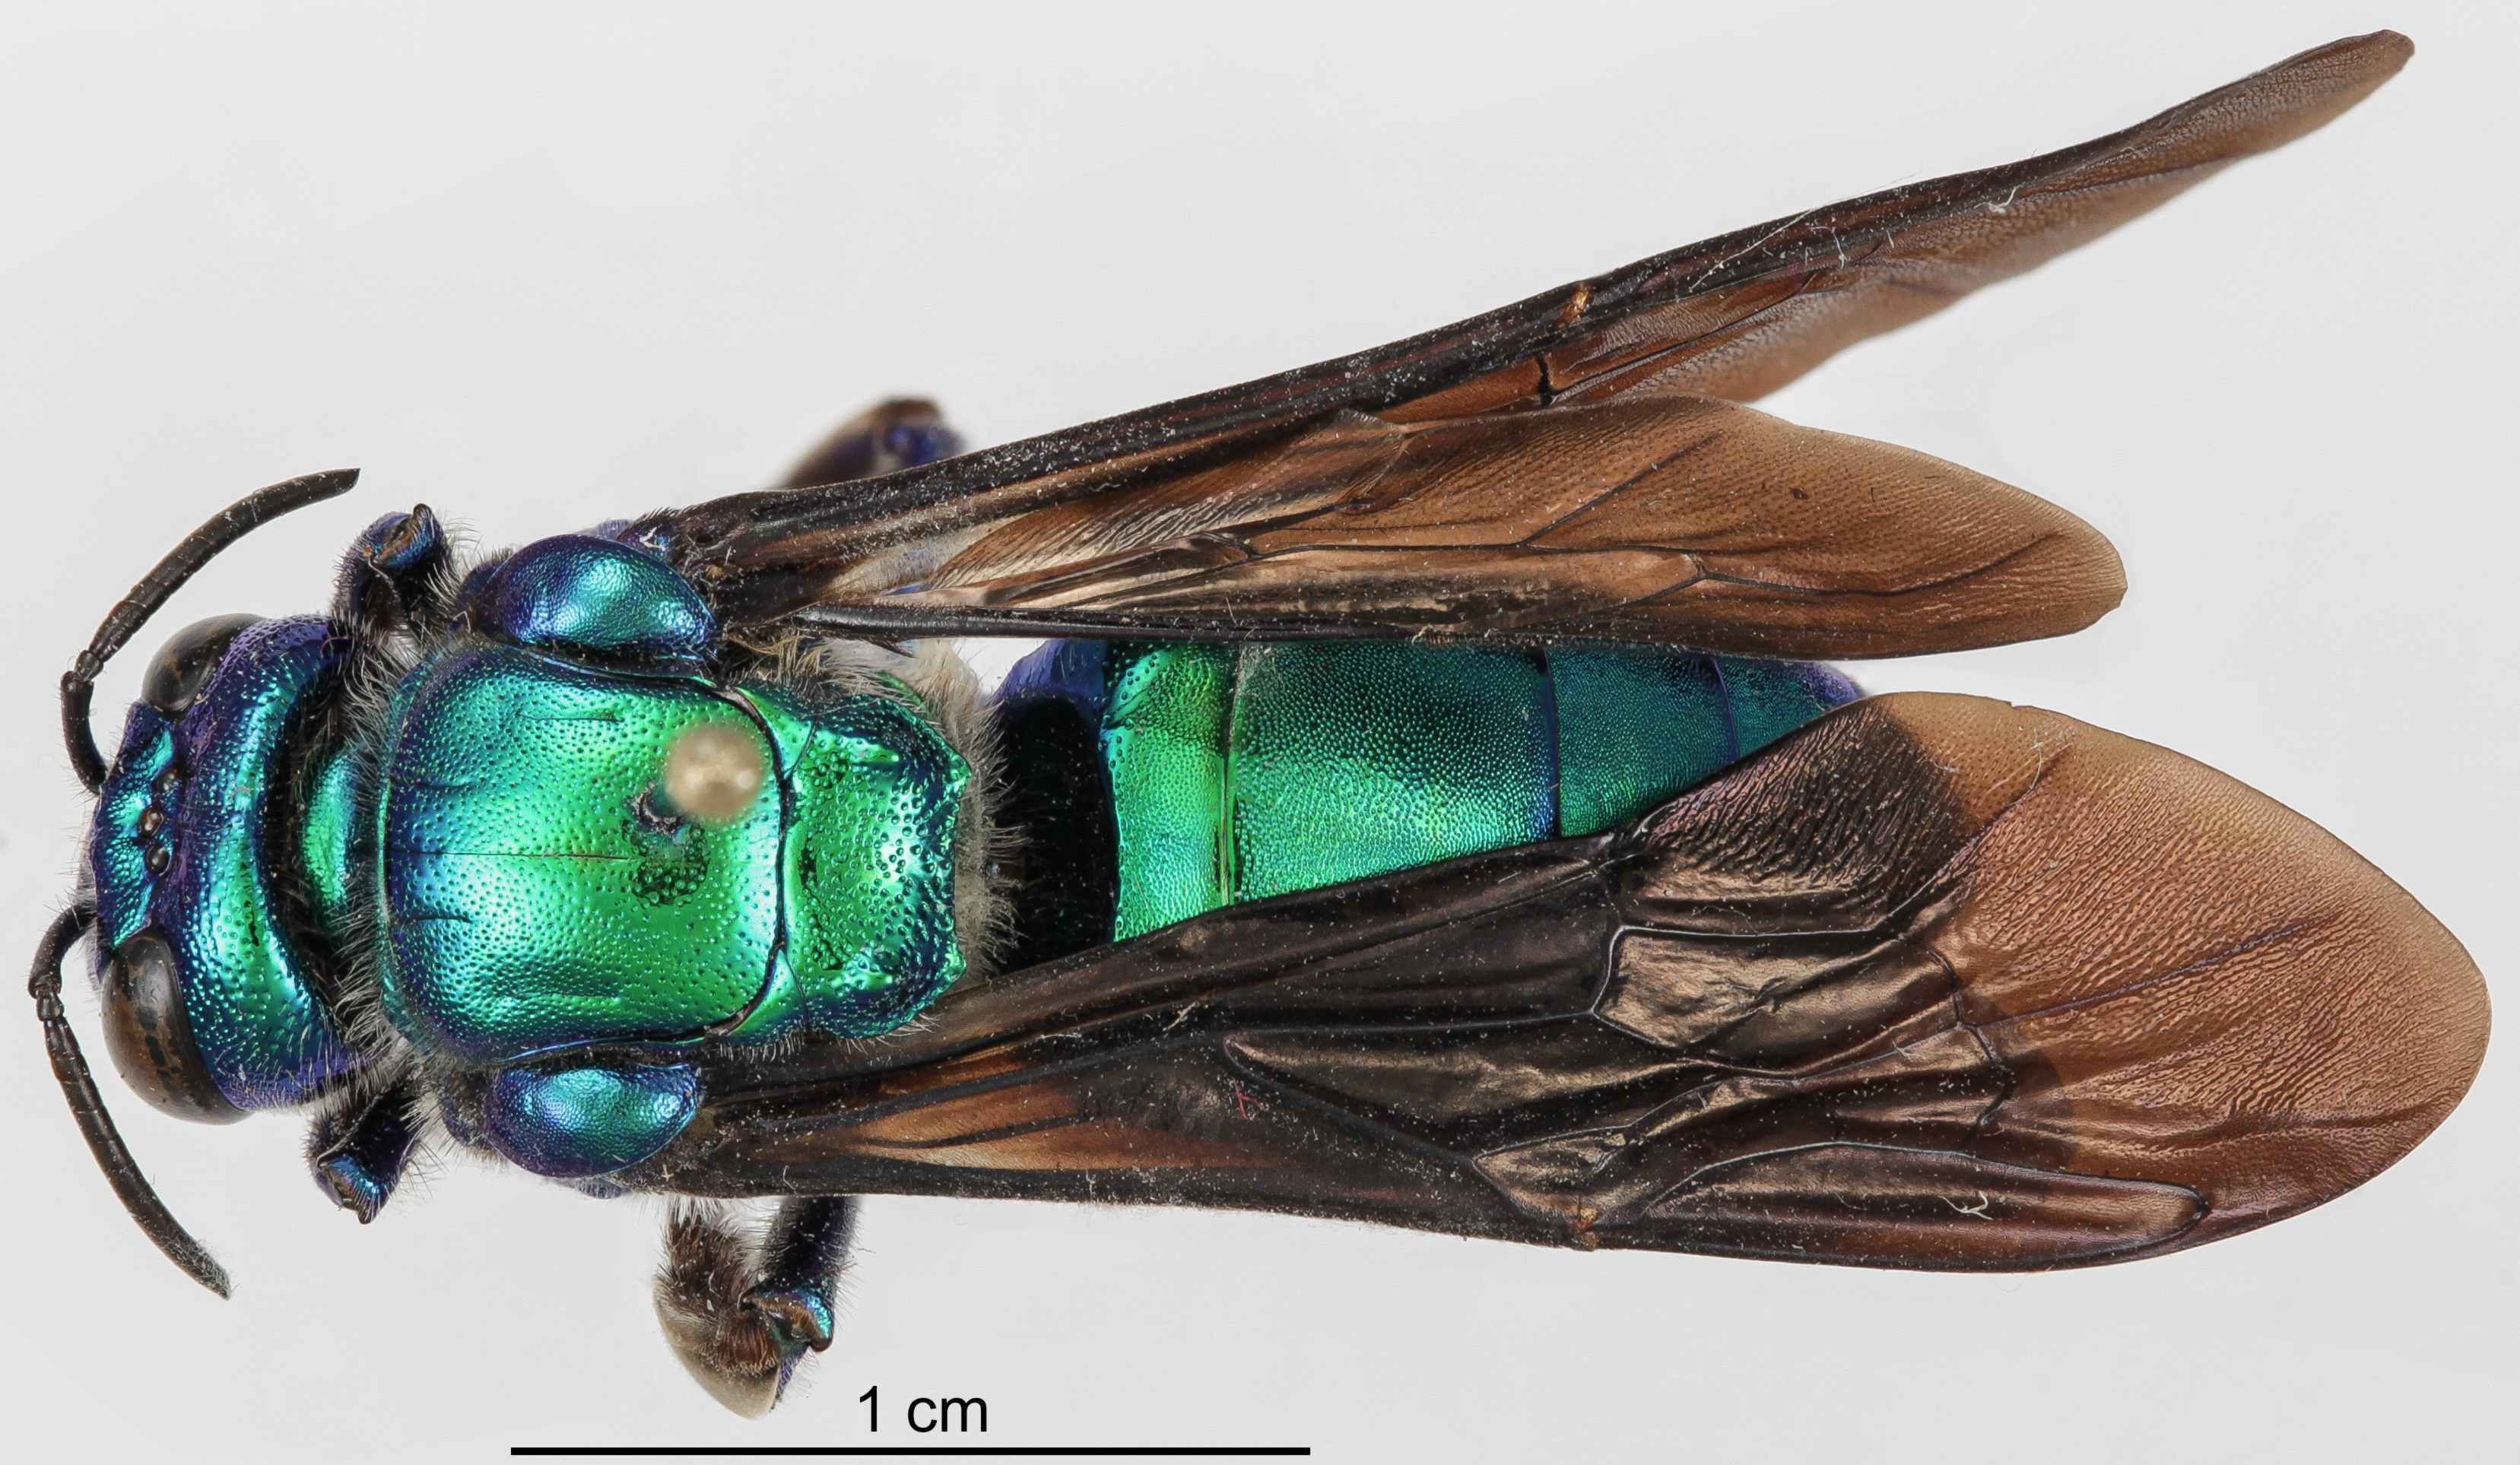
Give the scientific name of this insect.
Exaerete trochanterica
